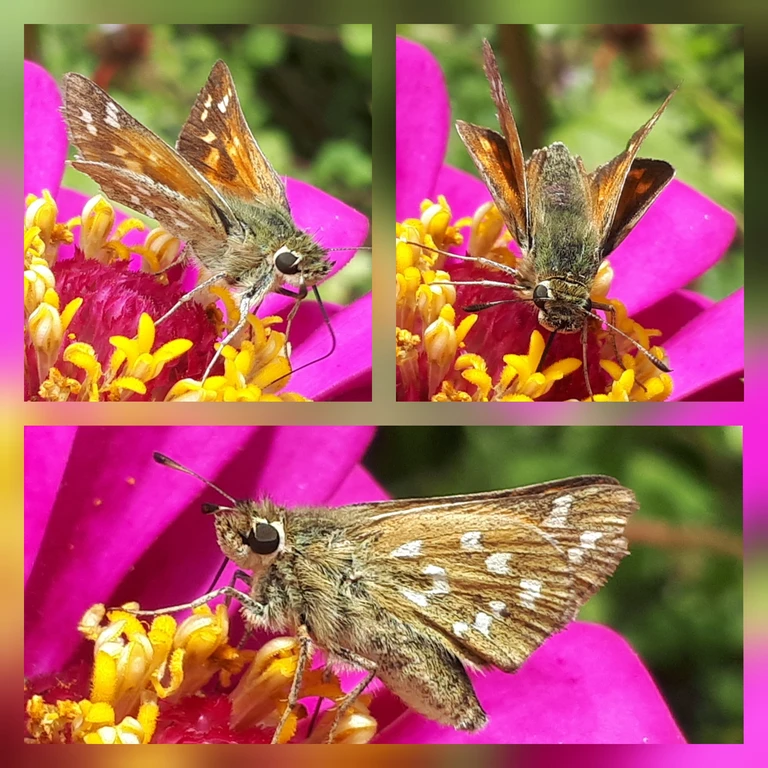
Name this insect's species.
Hesperia comma
